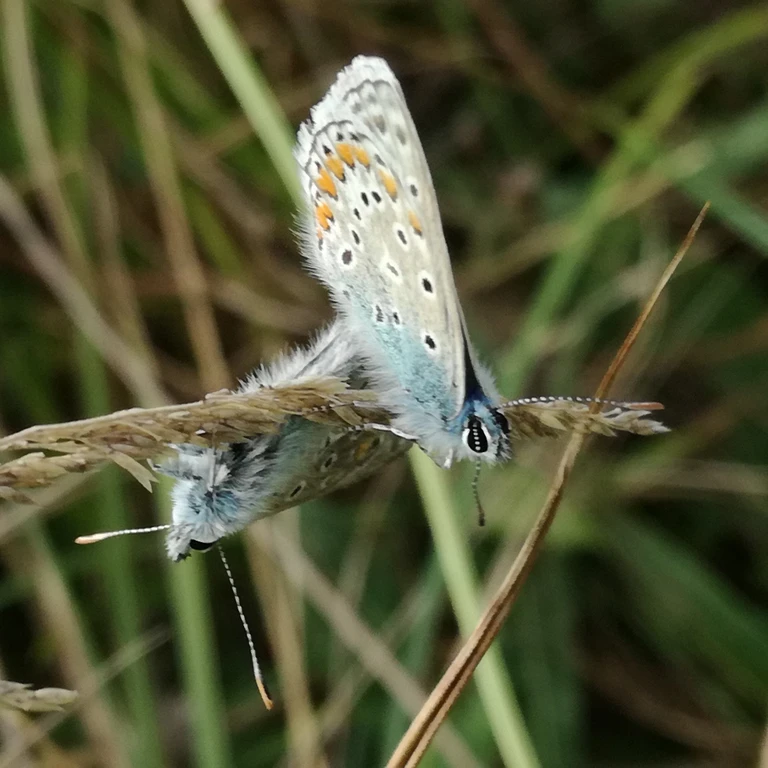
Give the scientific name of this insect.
Polyommatus icarus
